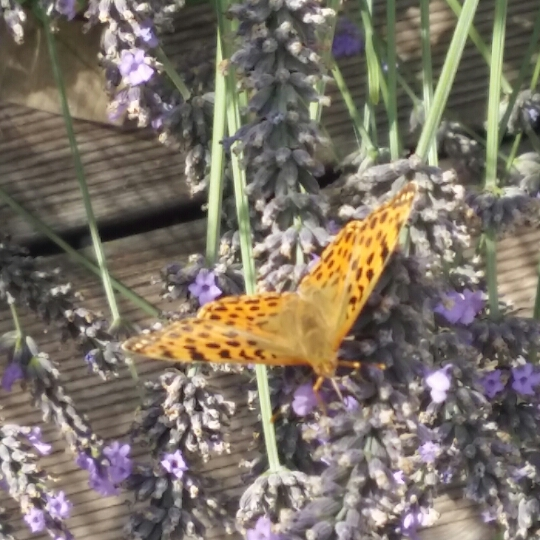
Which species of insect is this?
Issoria lathonia
